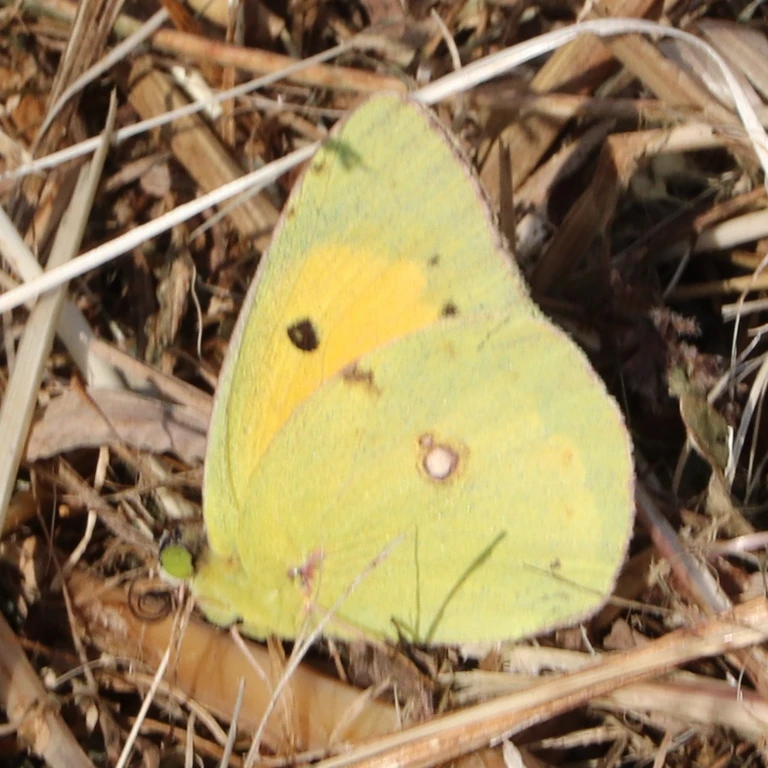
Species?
Colias croceus
